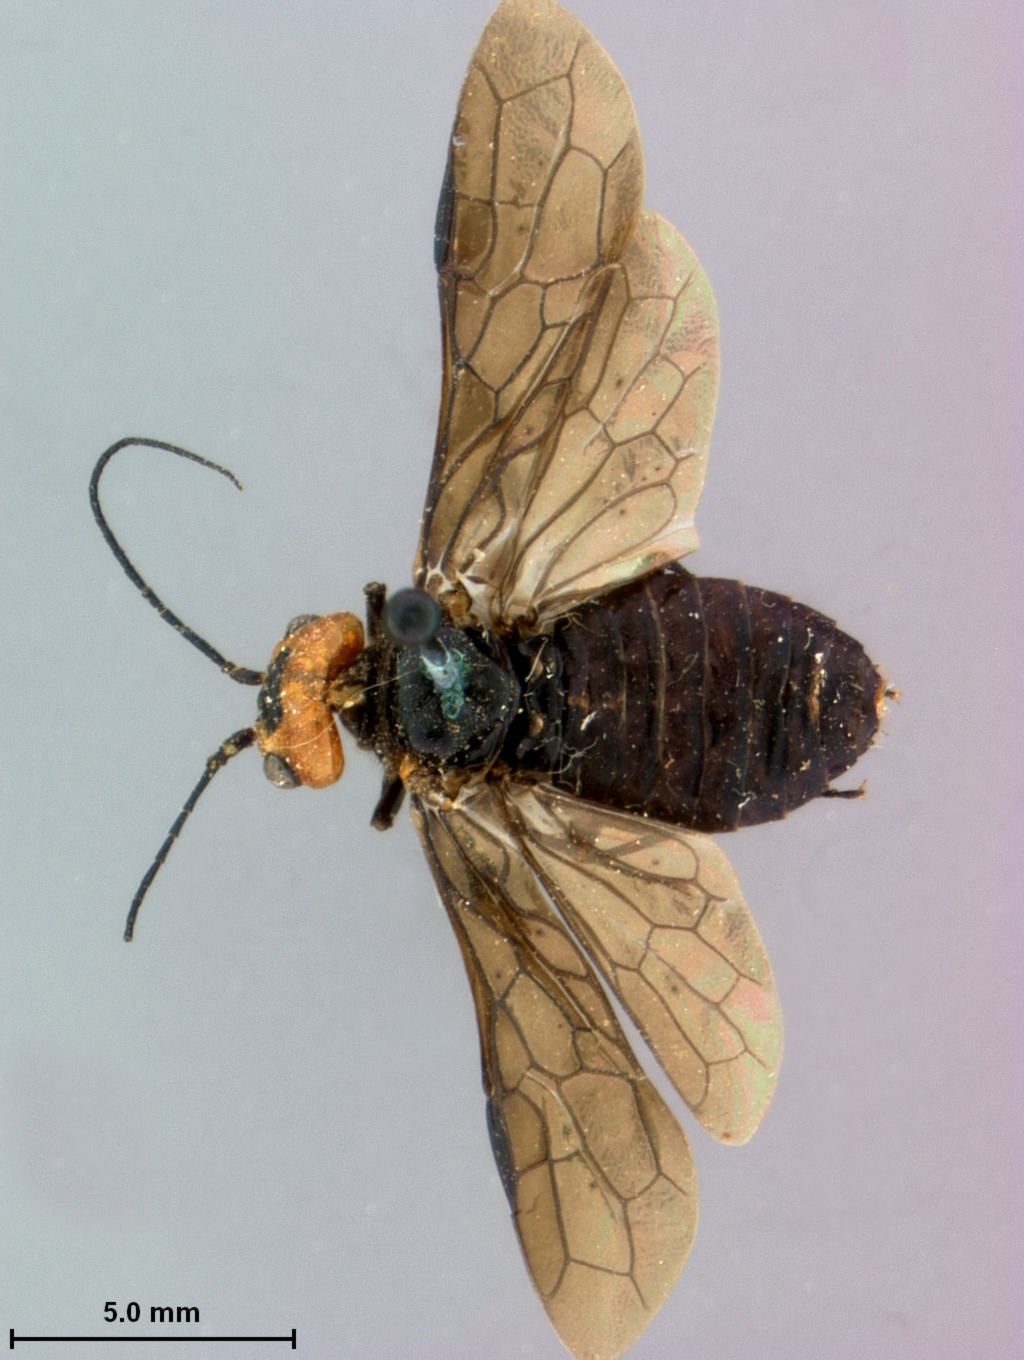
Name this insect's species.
Cephaleia fulviceps
